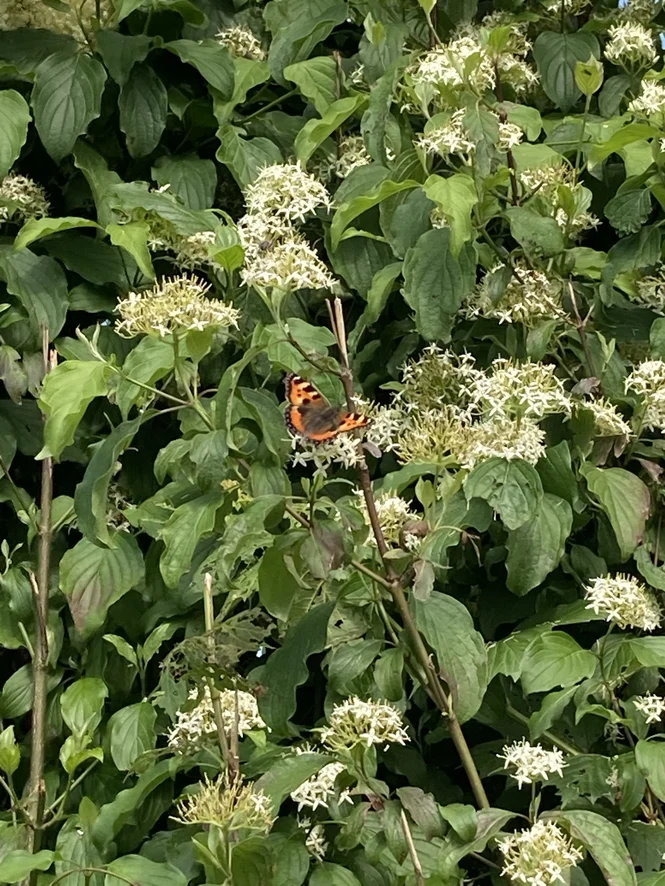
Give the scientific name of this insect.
Aglais urticae
